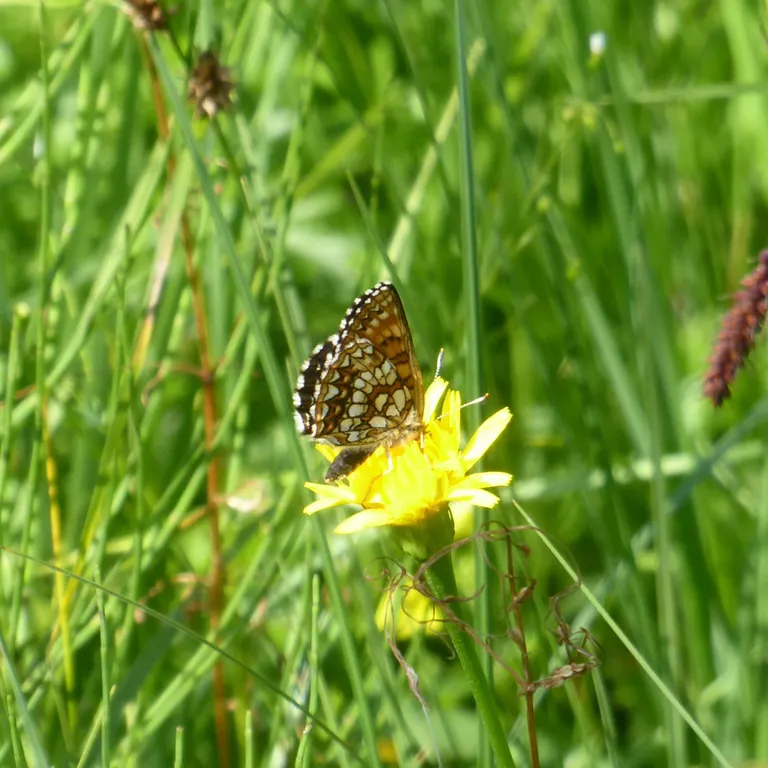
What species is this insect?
Melitaea diamina
